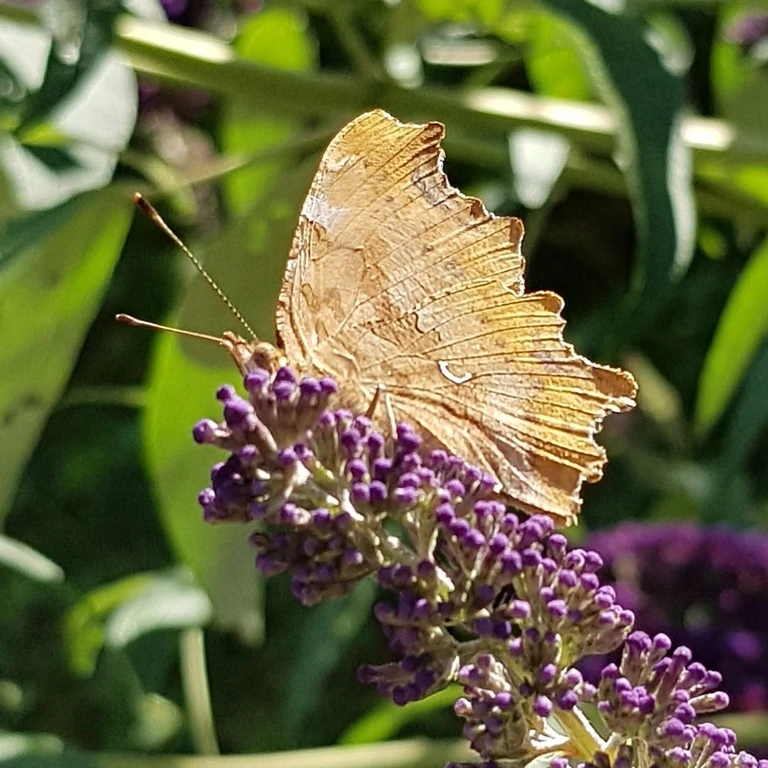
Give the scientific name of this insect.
Polygonia c-album
